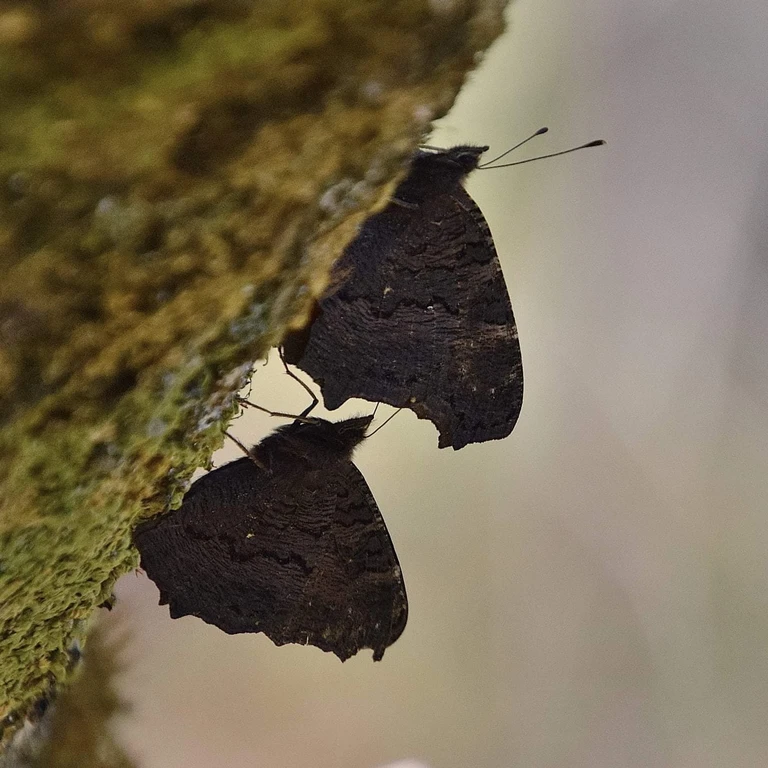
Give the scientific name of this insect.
Aglais io
